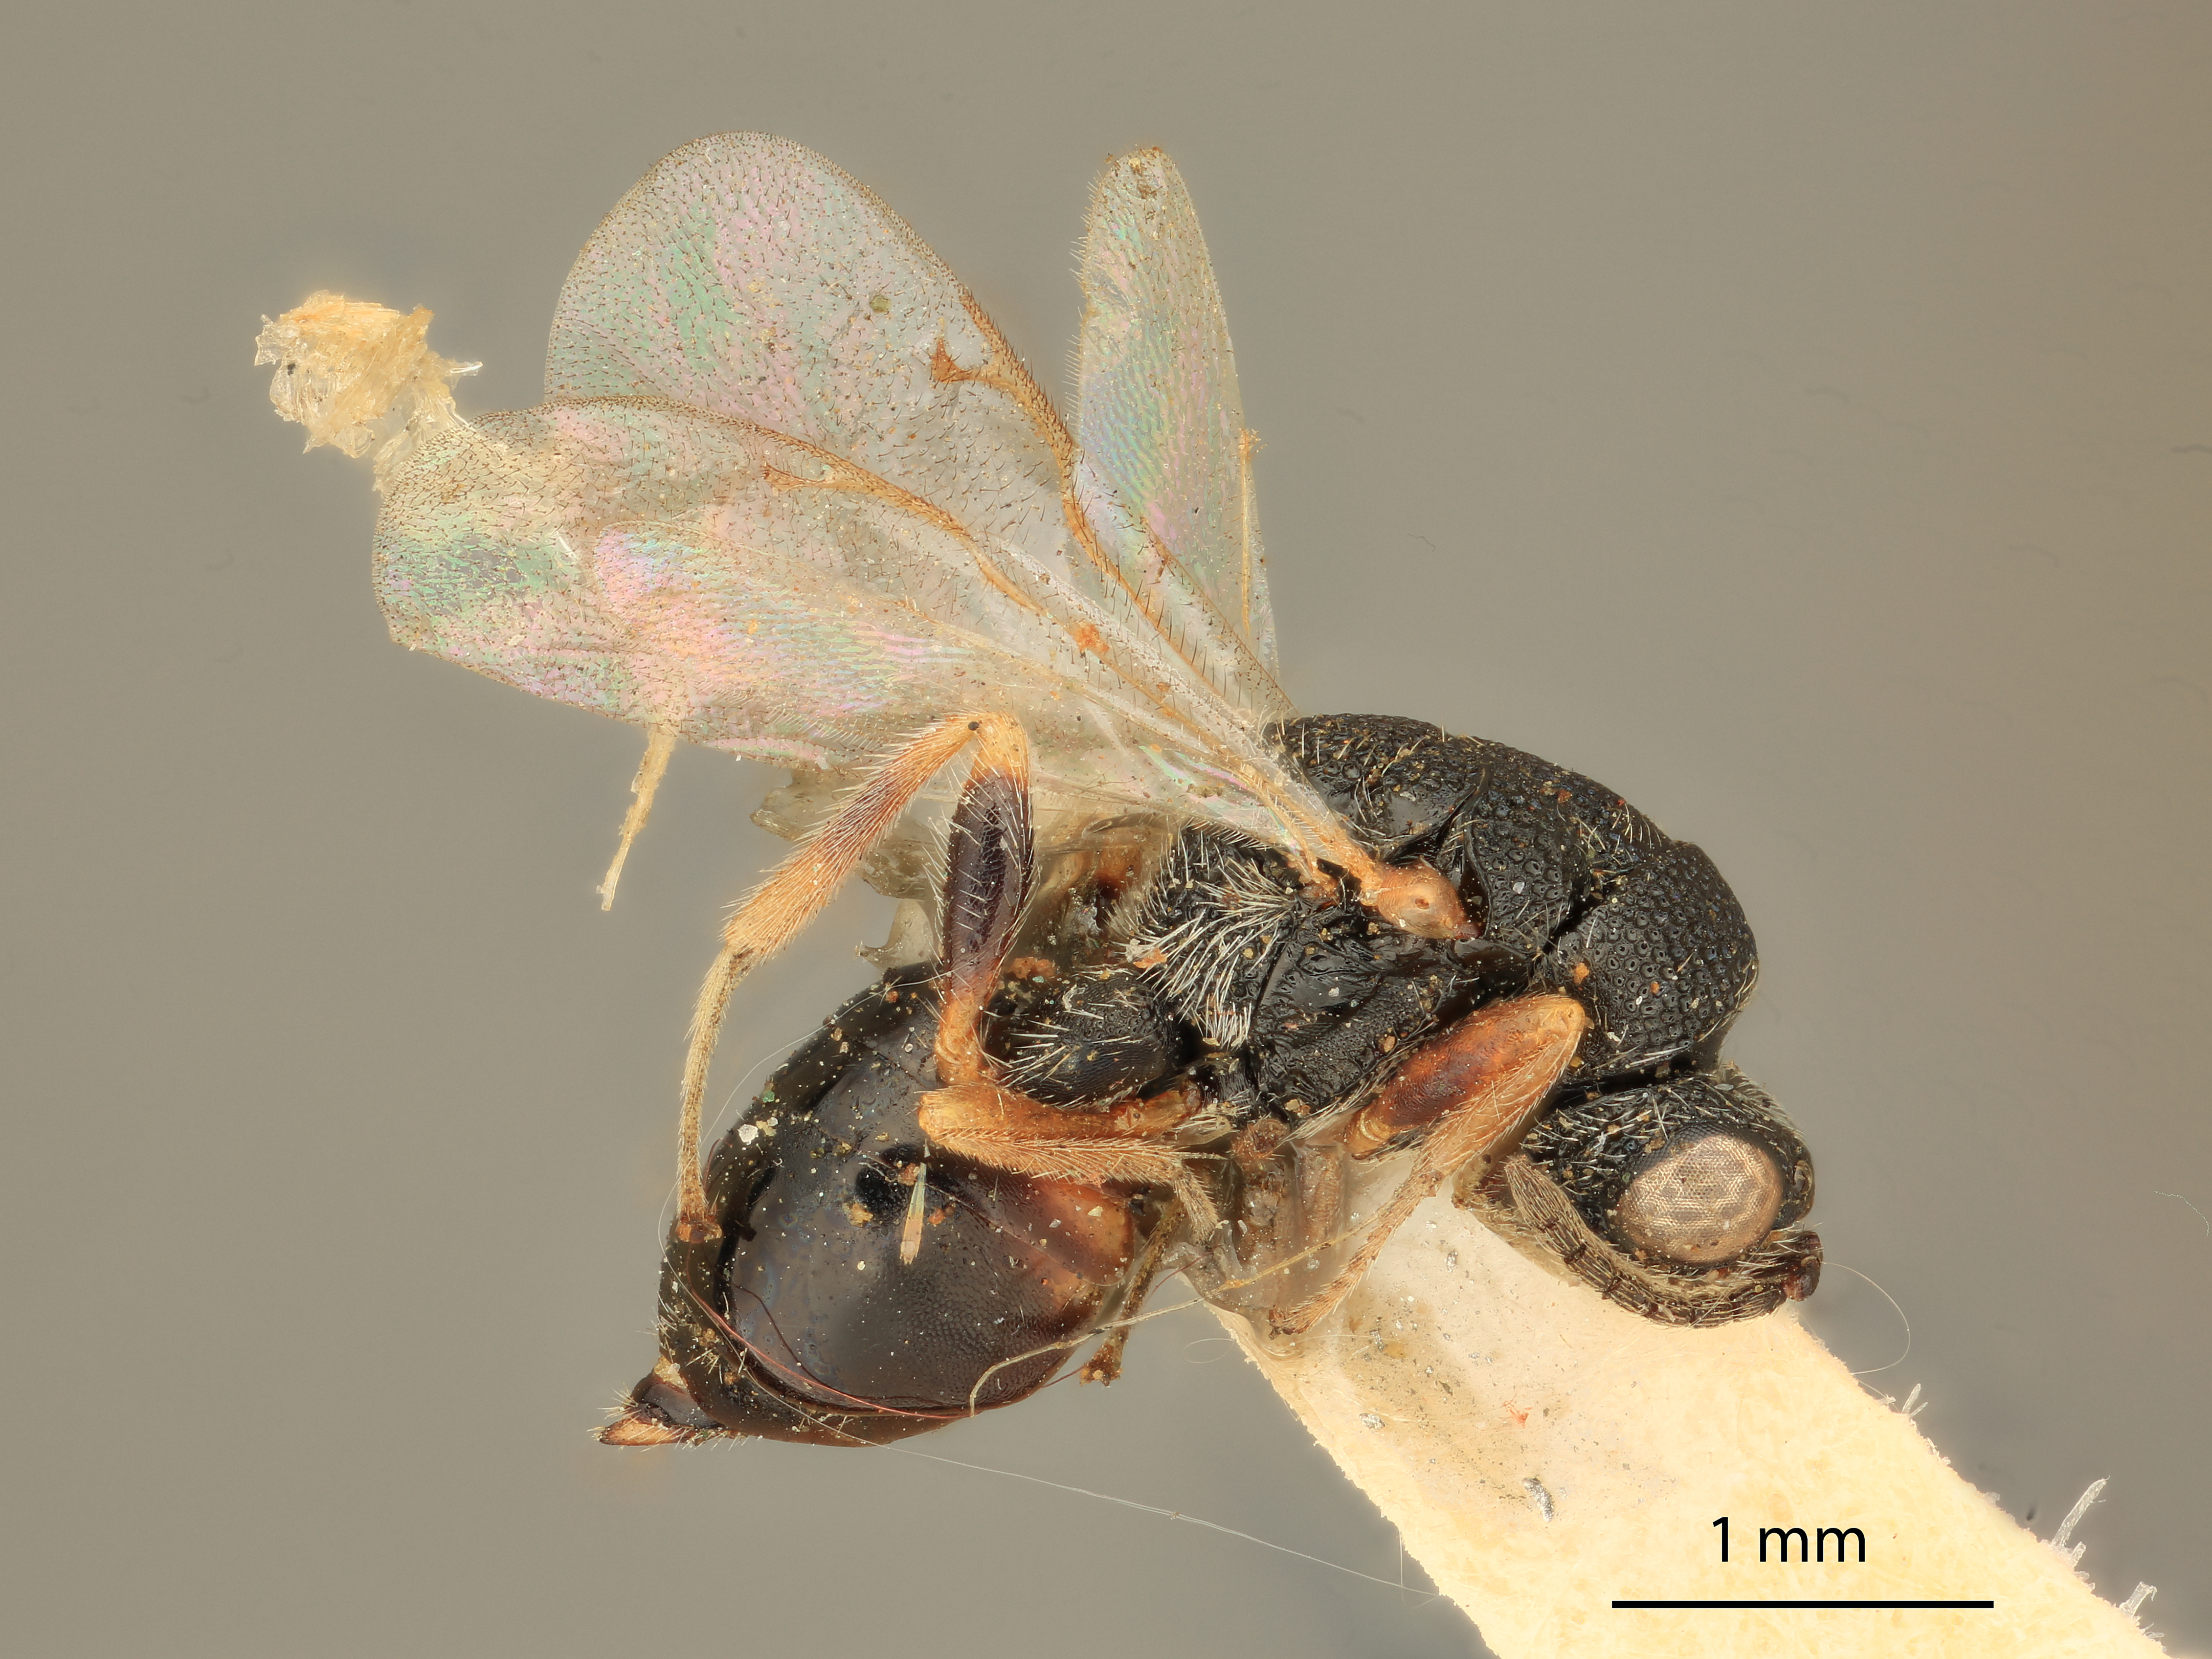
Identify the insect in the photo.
Eurytoma linearis
